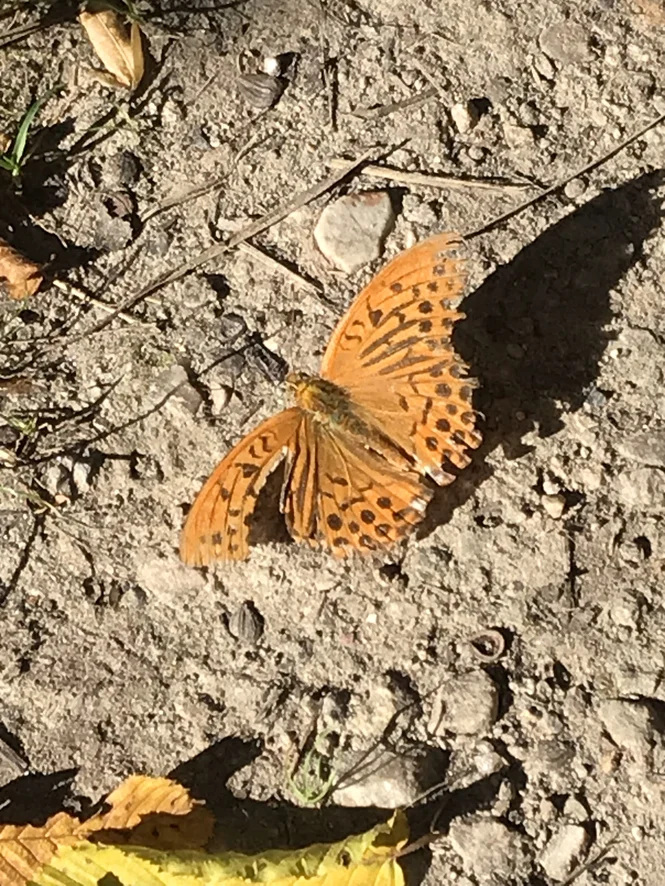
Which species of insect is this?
Argynnis paphia
